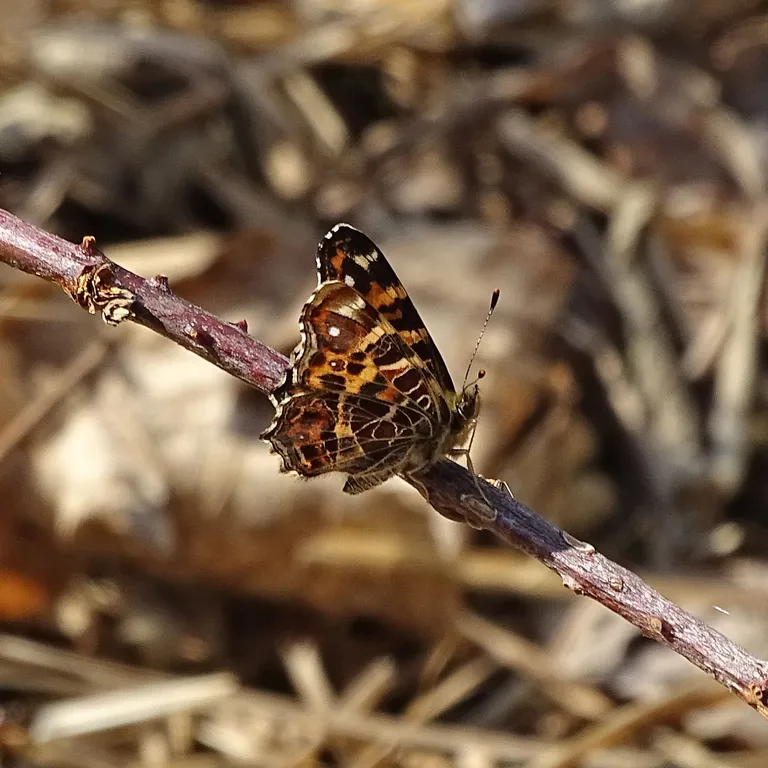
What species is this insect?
Araschnia levana
